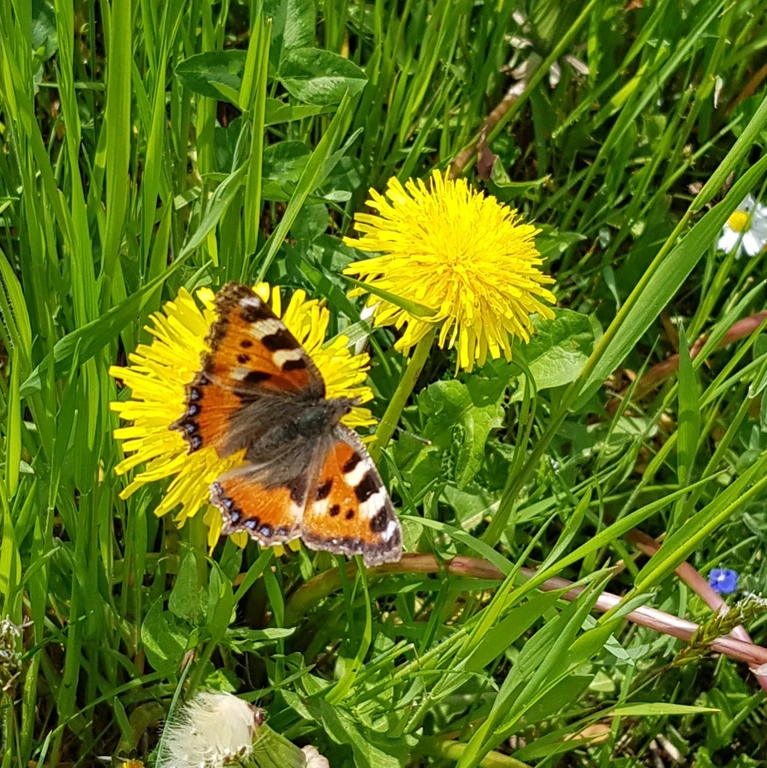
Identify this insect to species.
Aglais urticae
